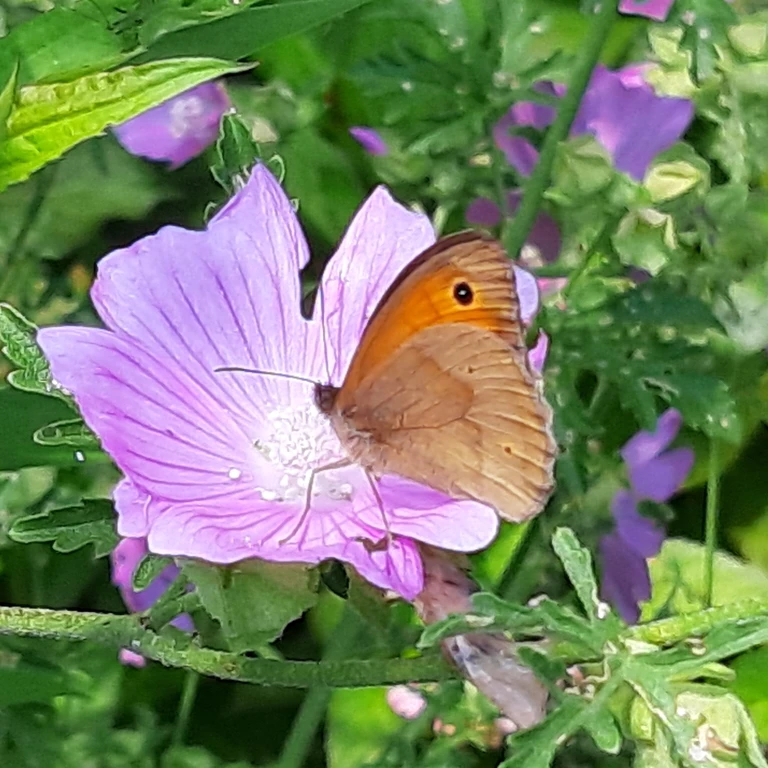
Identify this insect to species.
Maniola jurtina
